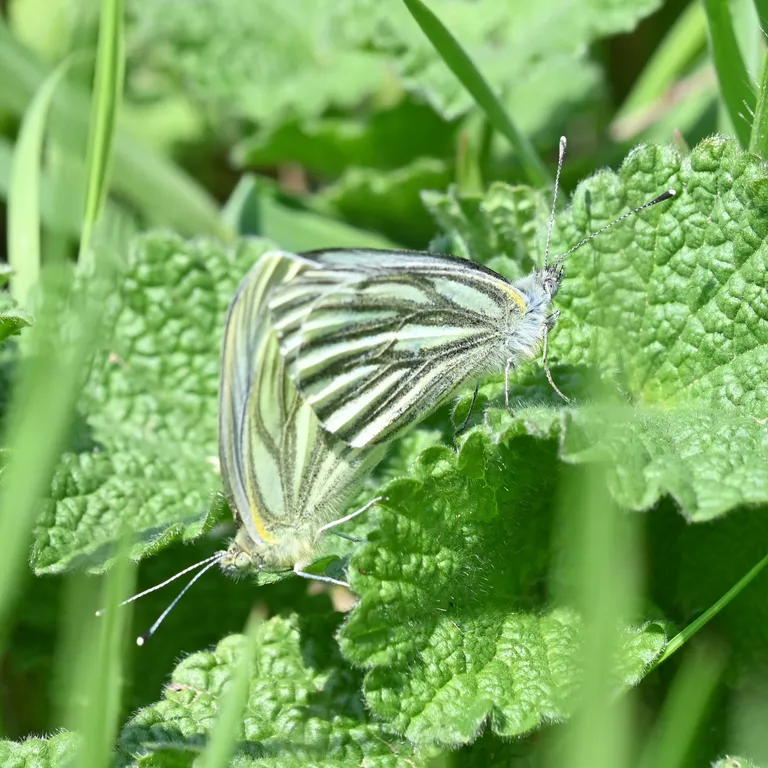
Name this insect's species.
Pieris napi
